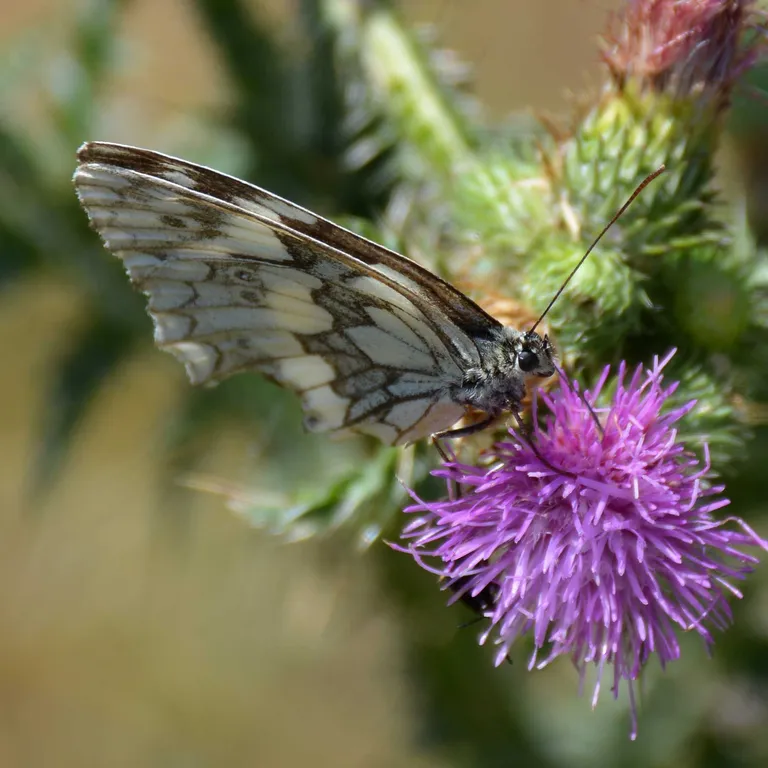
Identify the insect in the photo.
Melanargia galathea
